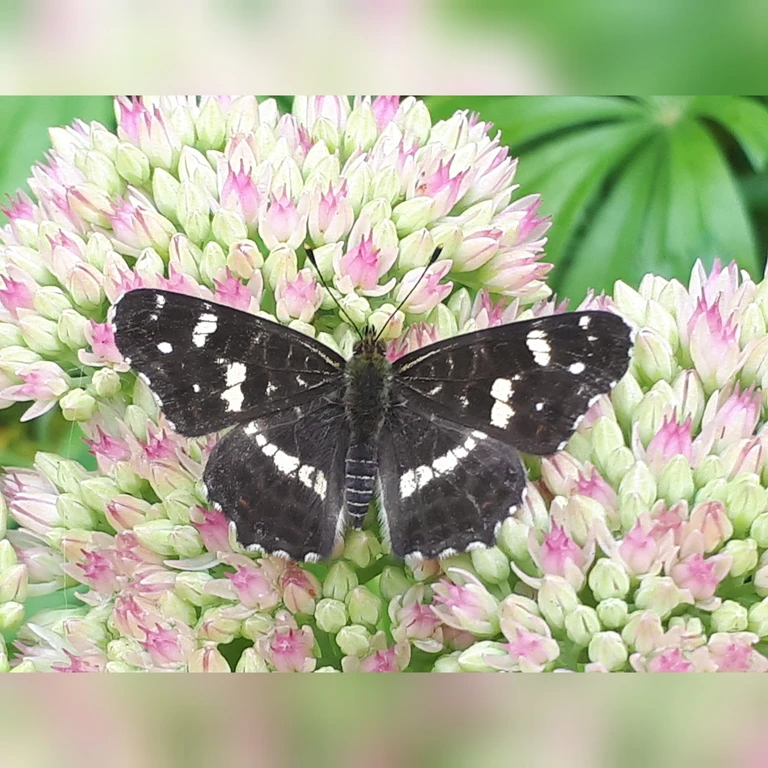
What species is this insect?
Araschnia levana
